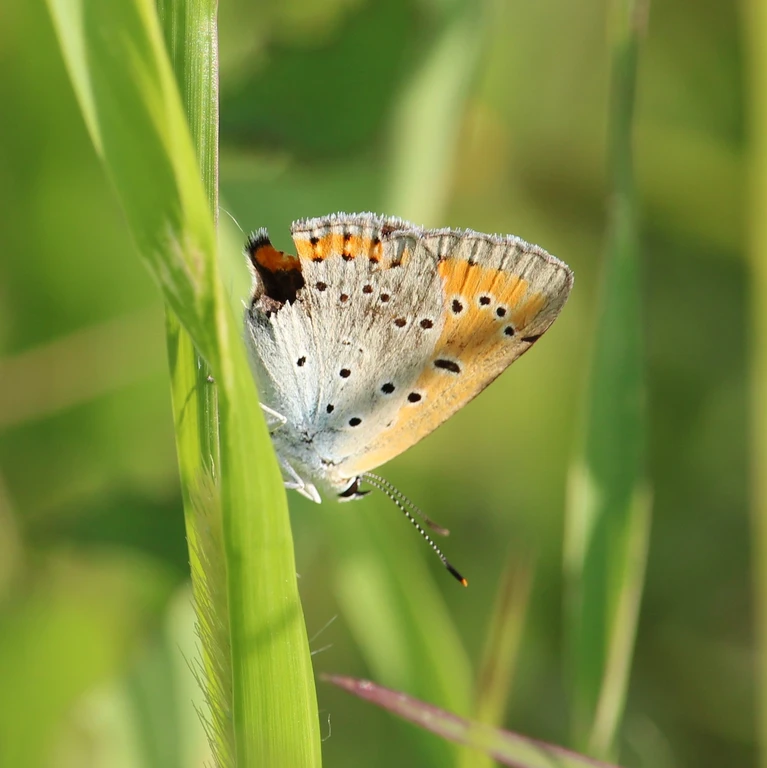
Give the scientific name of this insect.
Lycaena dispar
